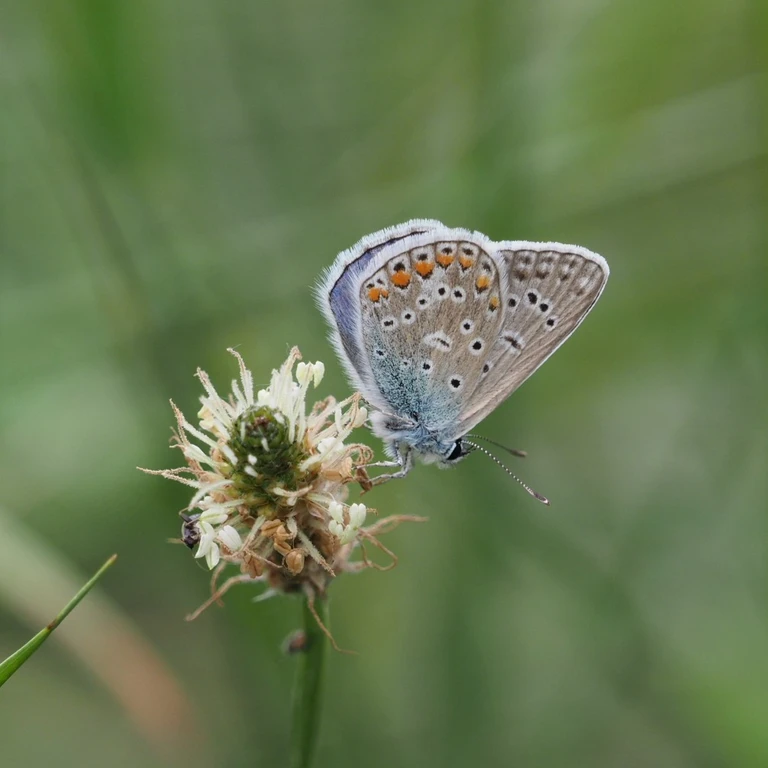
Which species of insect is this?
Polyommatus icarus
